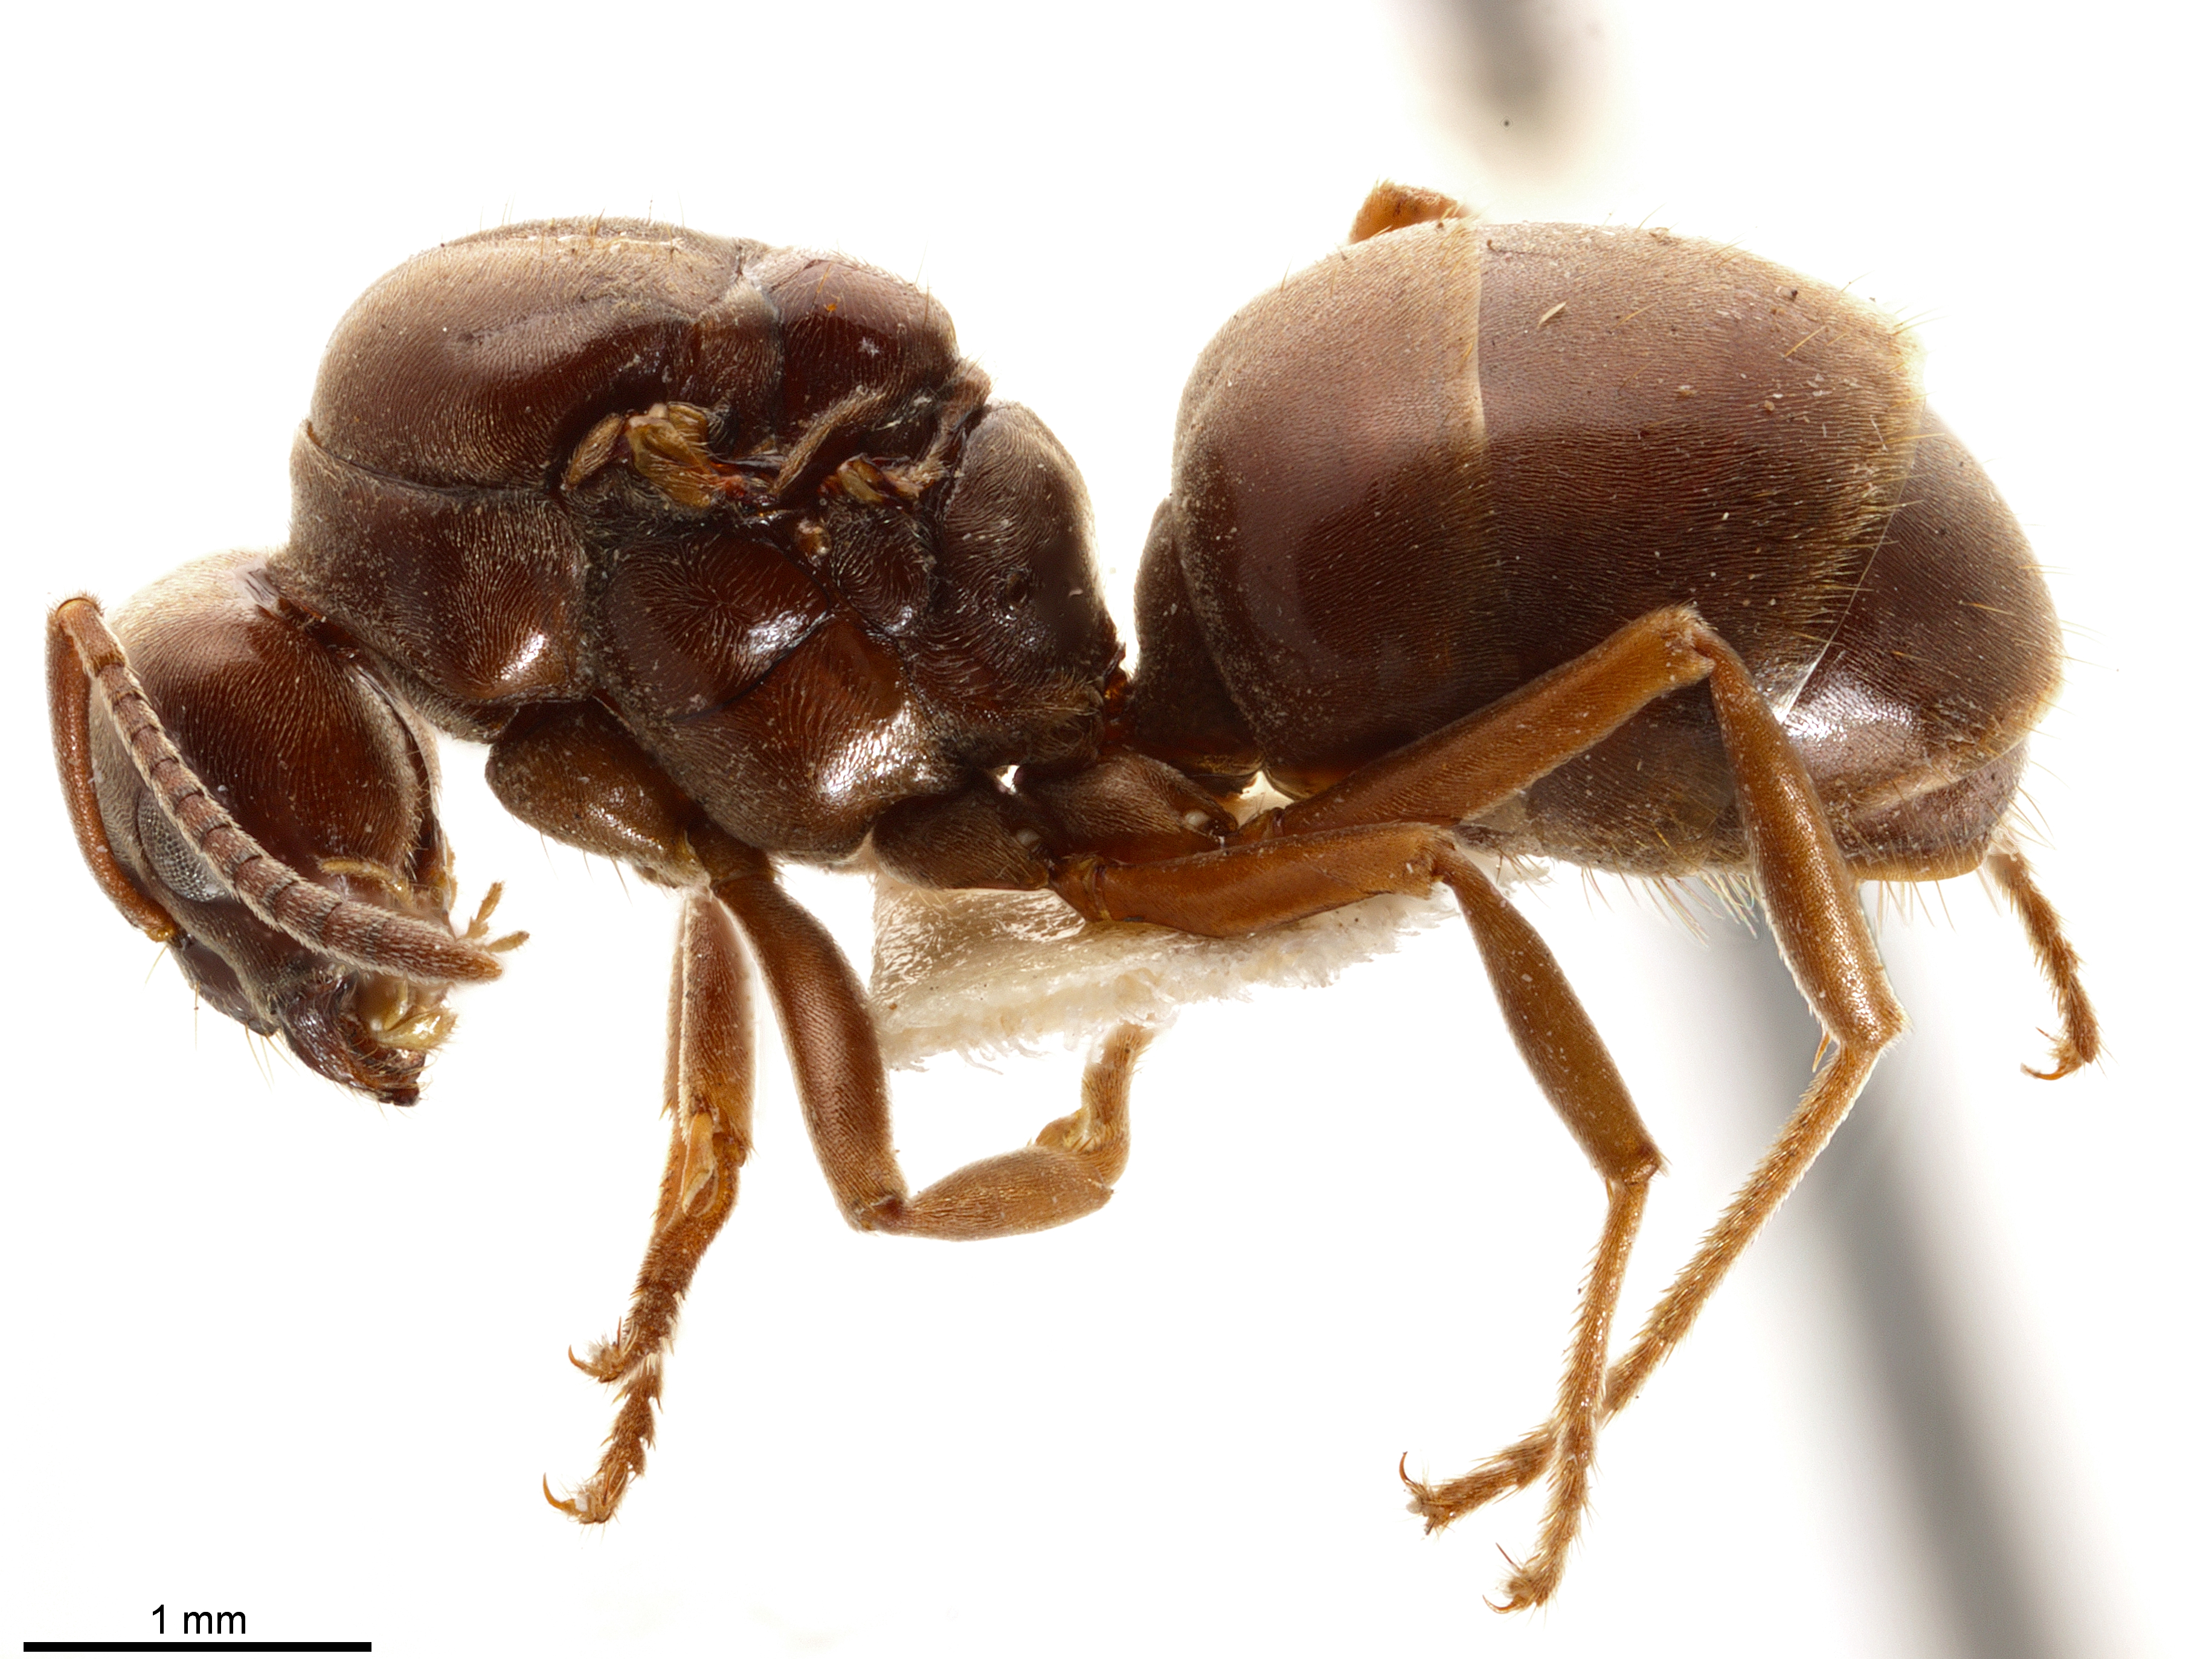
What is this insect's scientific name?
Lasiophanes picinus
